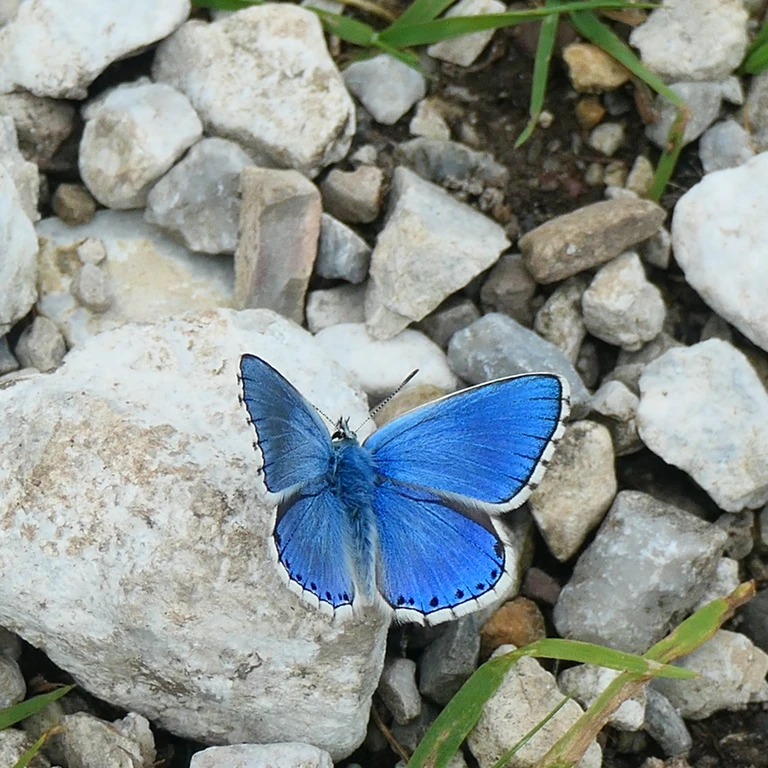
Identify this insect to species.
Lysandra bellargus
